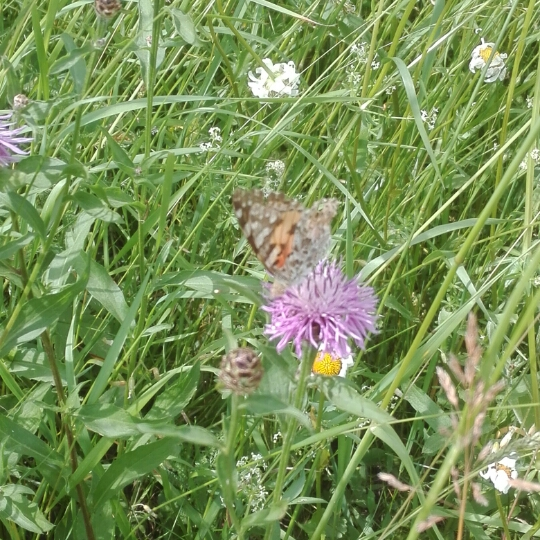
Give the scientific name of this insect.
Vanessa cardui
